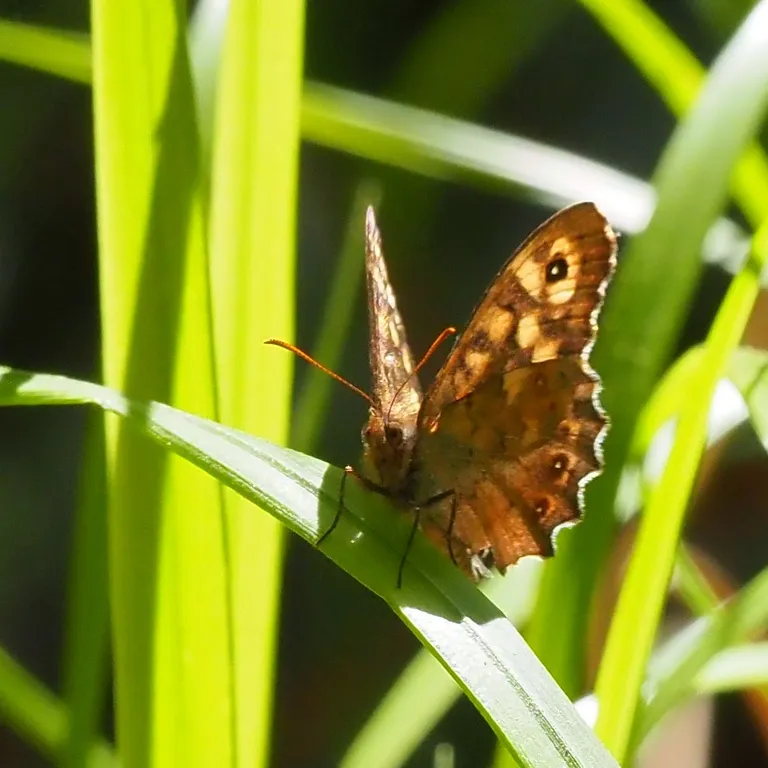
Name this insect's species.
Pararge aegeria
